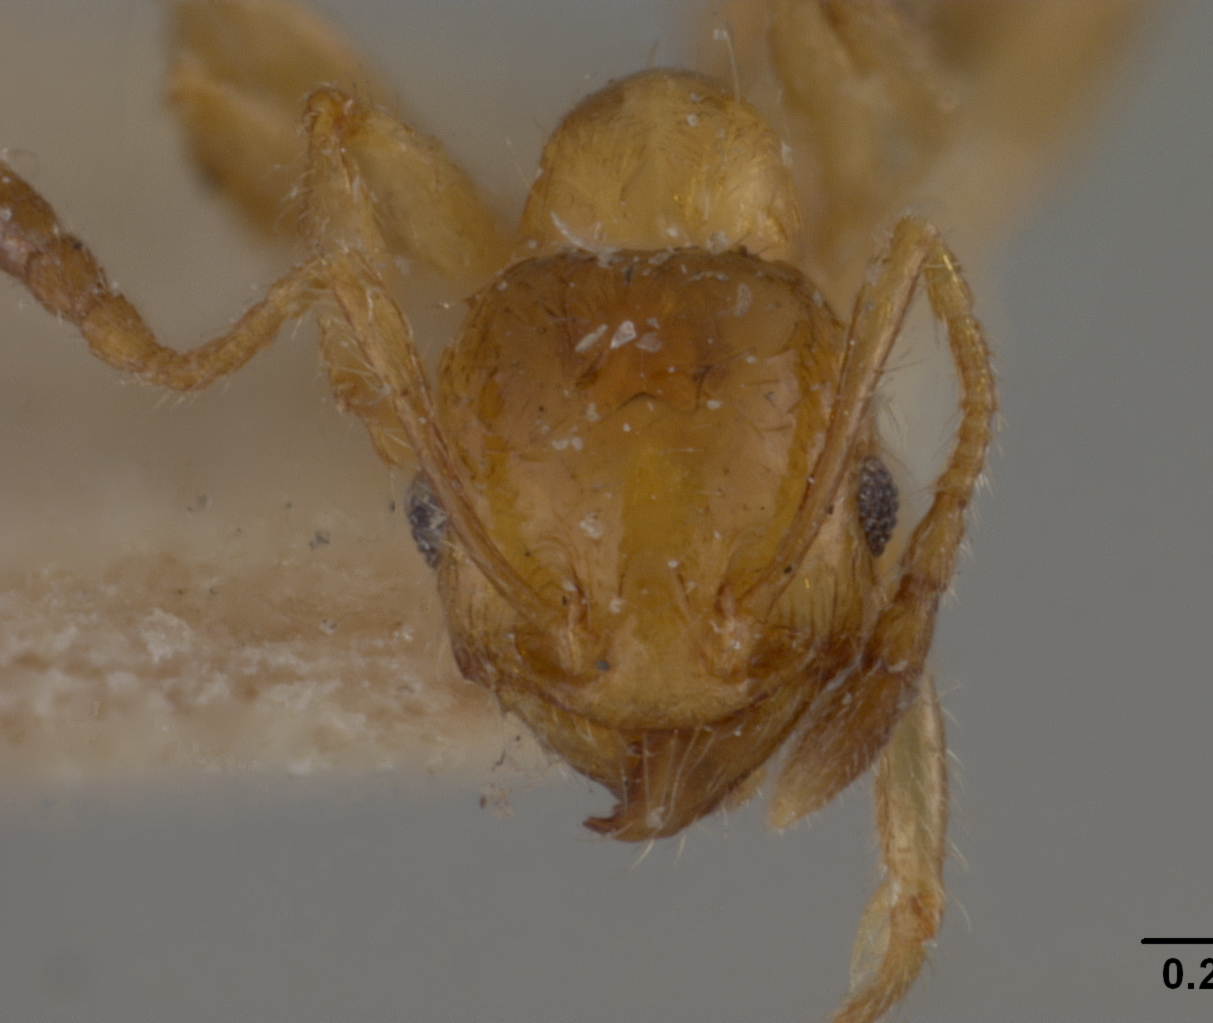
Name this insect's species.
Pheidole subarmata
